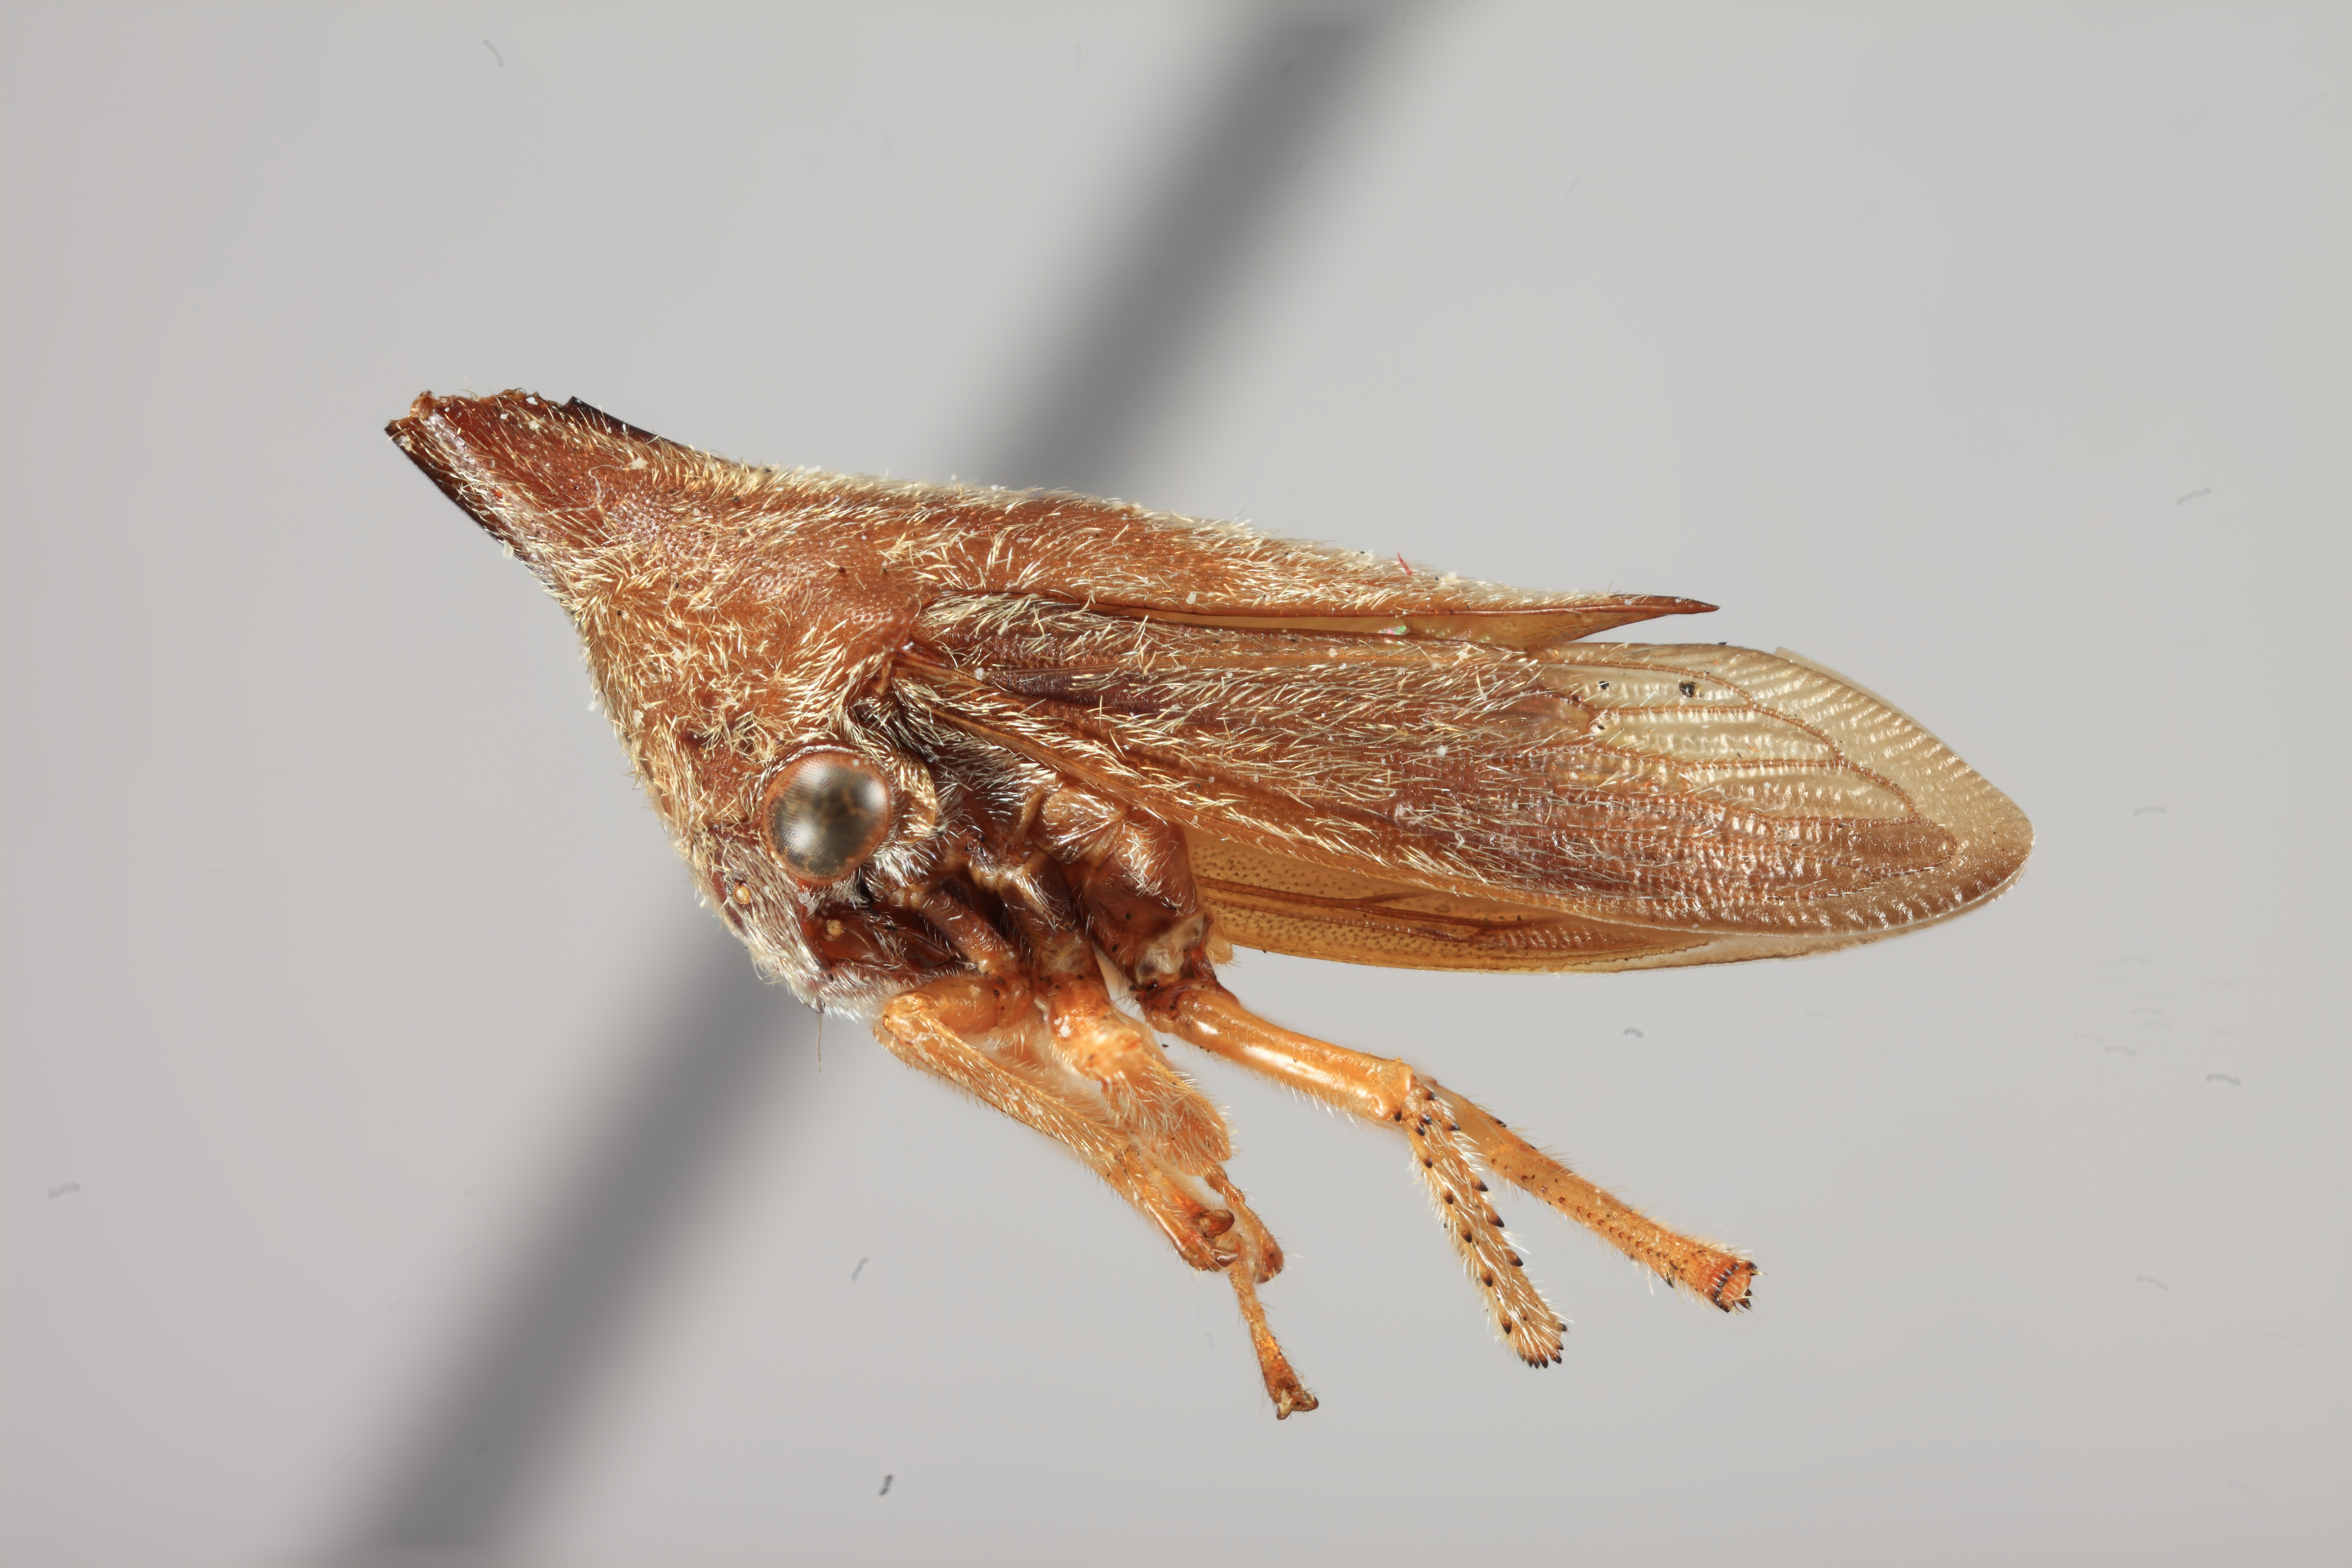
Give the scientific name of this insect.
Calloconophora furcata
